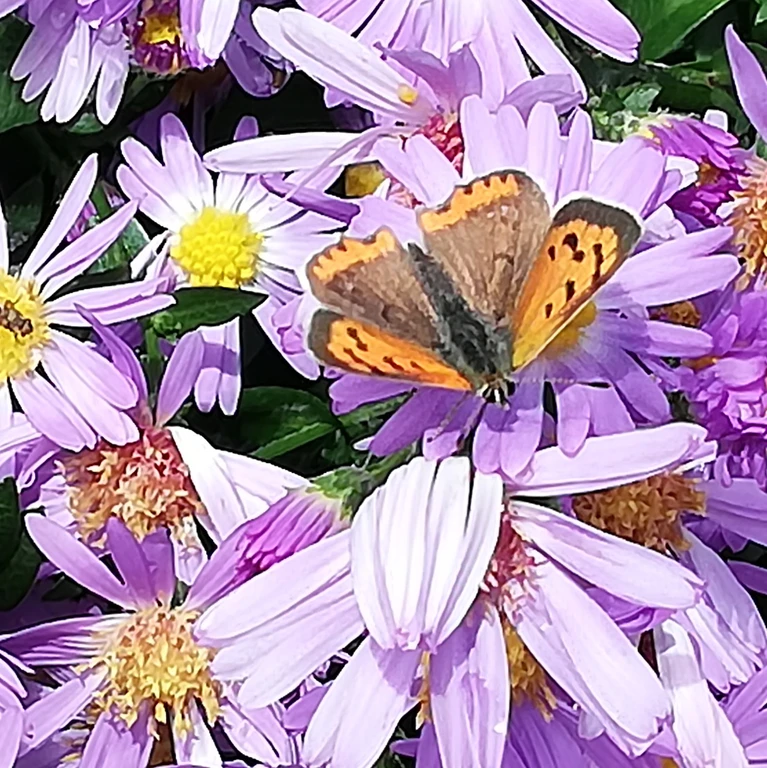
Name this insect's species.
Lycaena phlaeas
